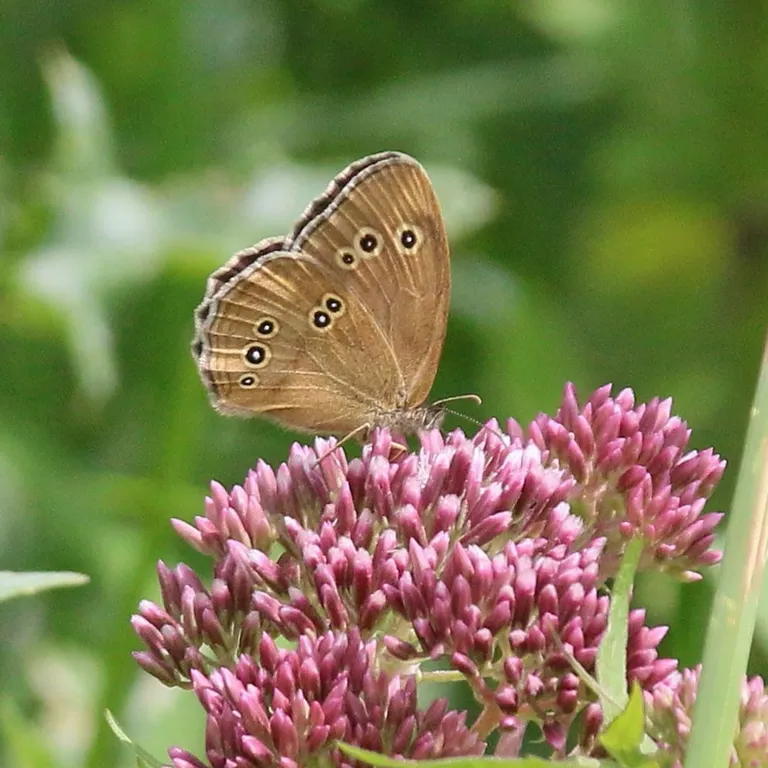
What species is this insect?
Aphantopus hyperantus
